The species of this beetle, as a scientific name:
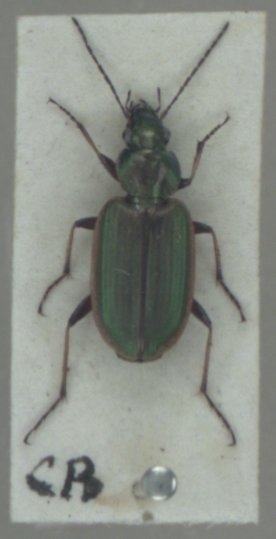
Agonum marginatum
